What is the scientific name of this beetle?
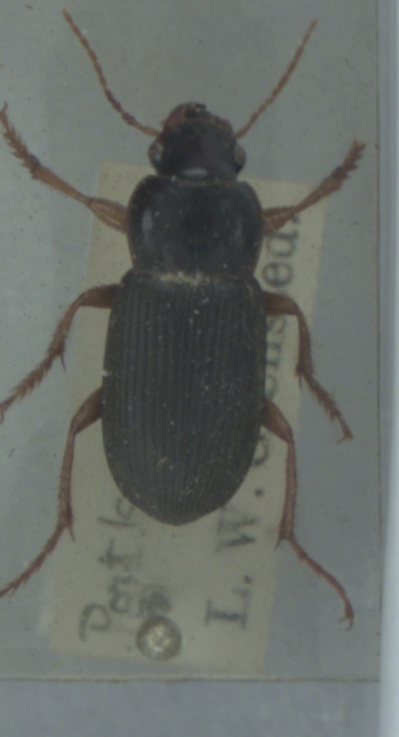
Harpalus rufipes
